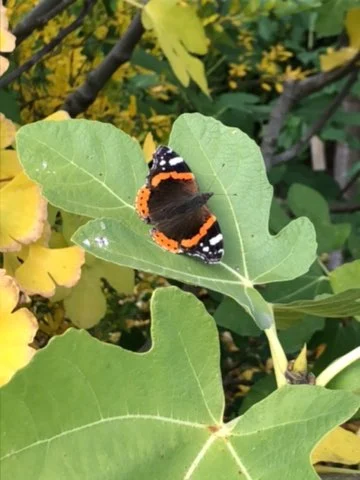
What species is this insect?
Vanessa atalanta
